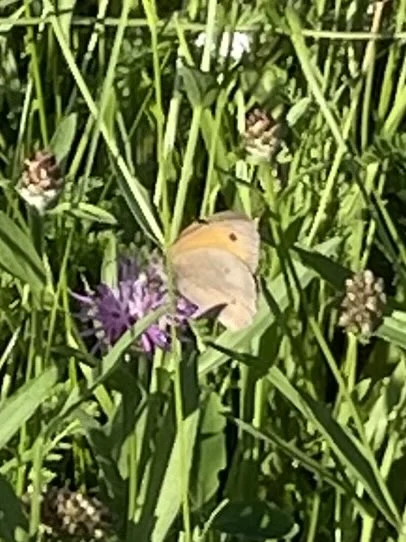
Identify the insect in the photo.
Maniola jurtina
